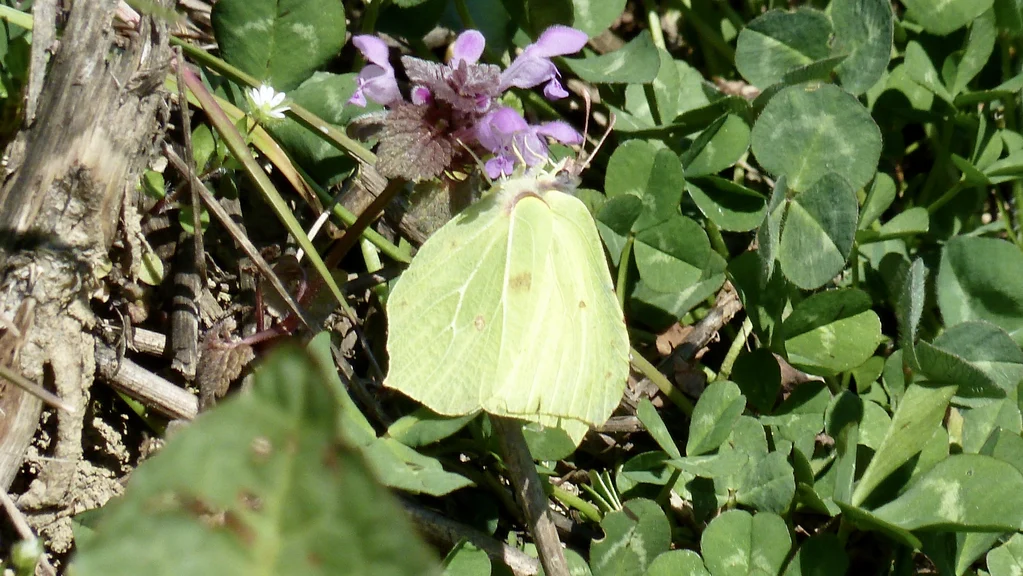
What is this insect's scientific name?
Gonepteryx rhamni
